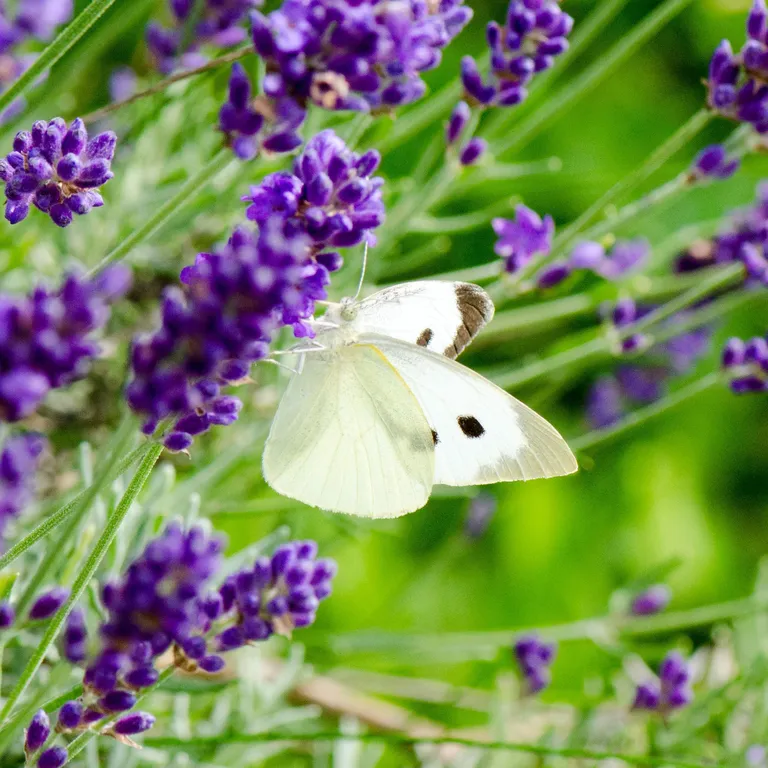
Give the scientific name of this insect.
Pieris brassicae
